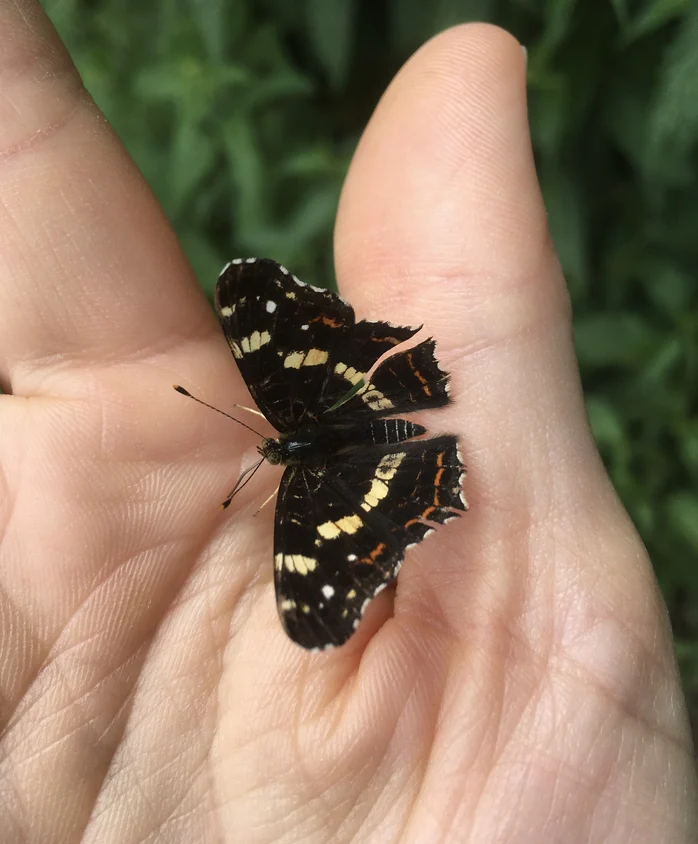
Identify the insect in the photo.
Araschnia levana
